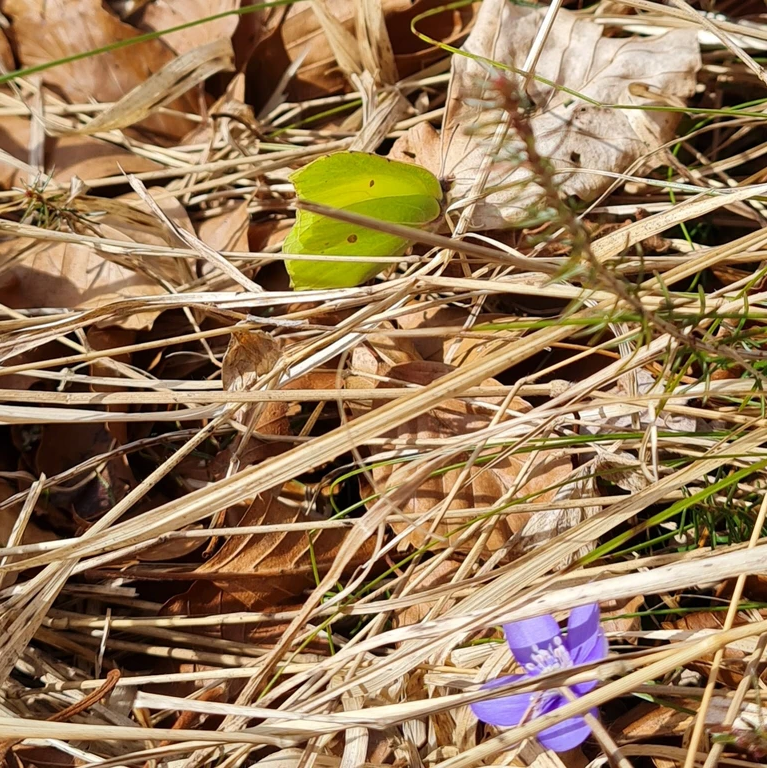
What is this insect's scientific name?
Gonepteryx rhamni
